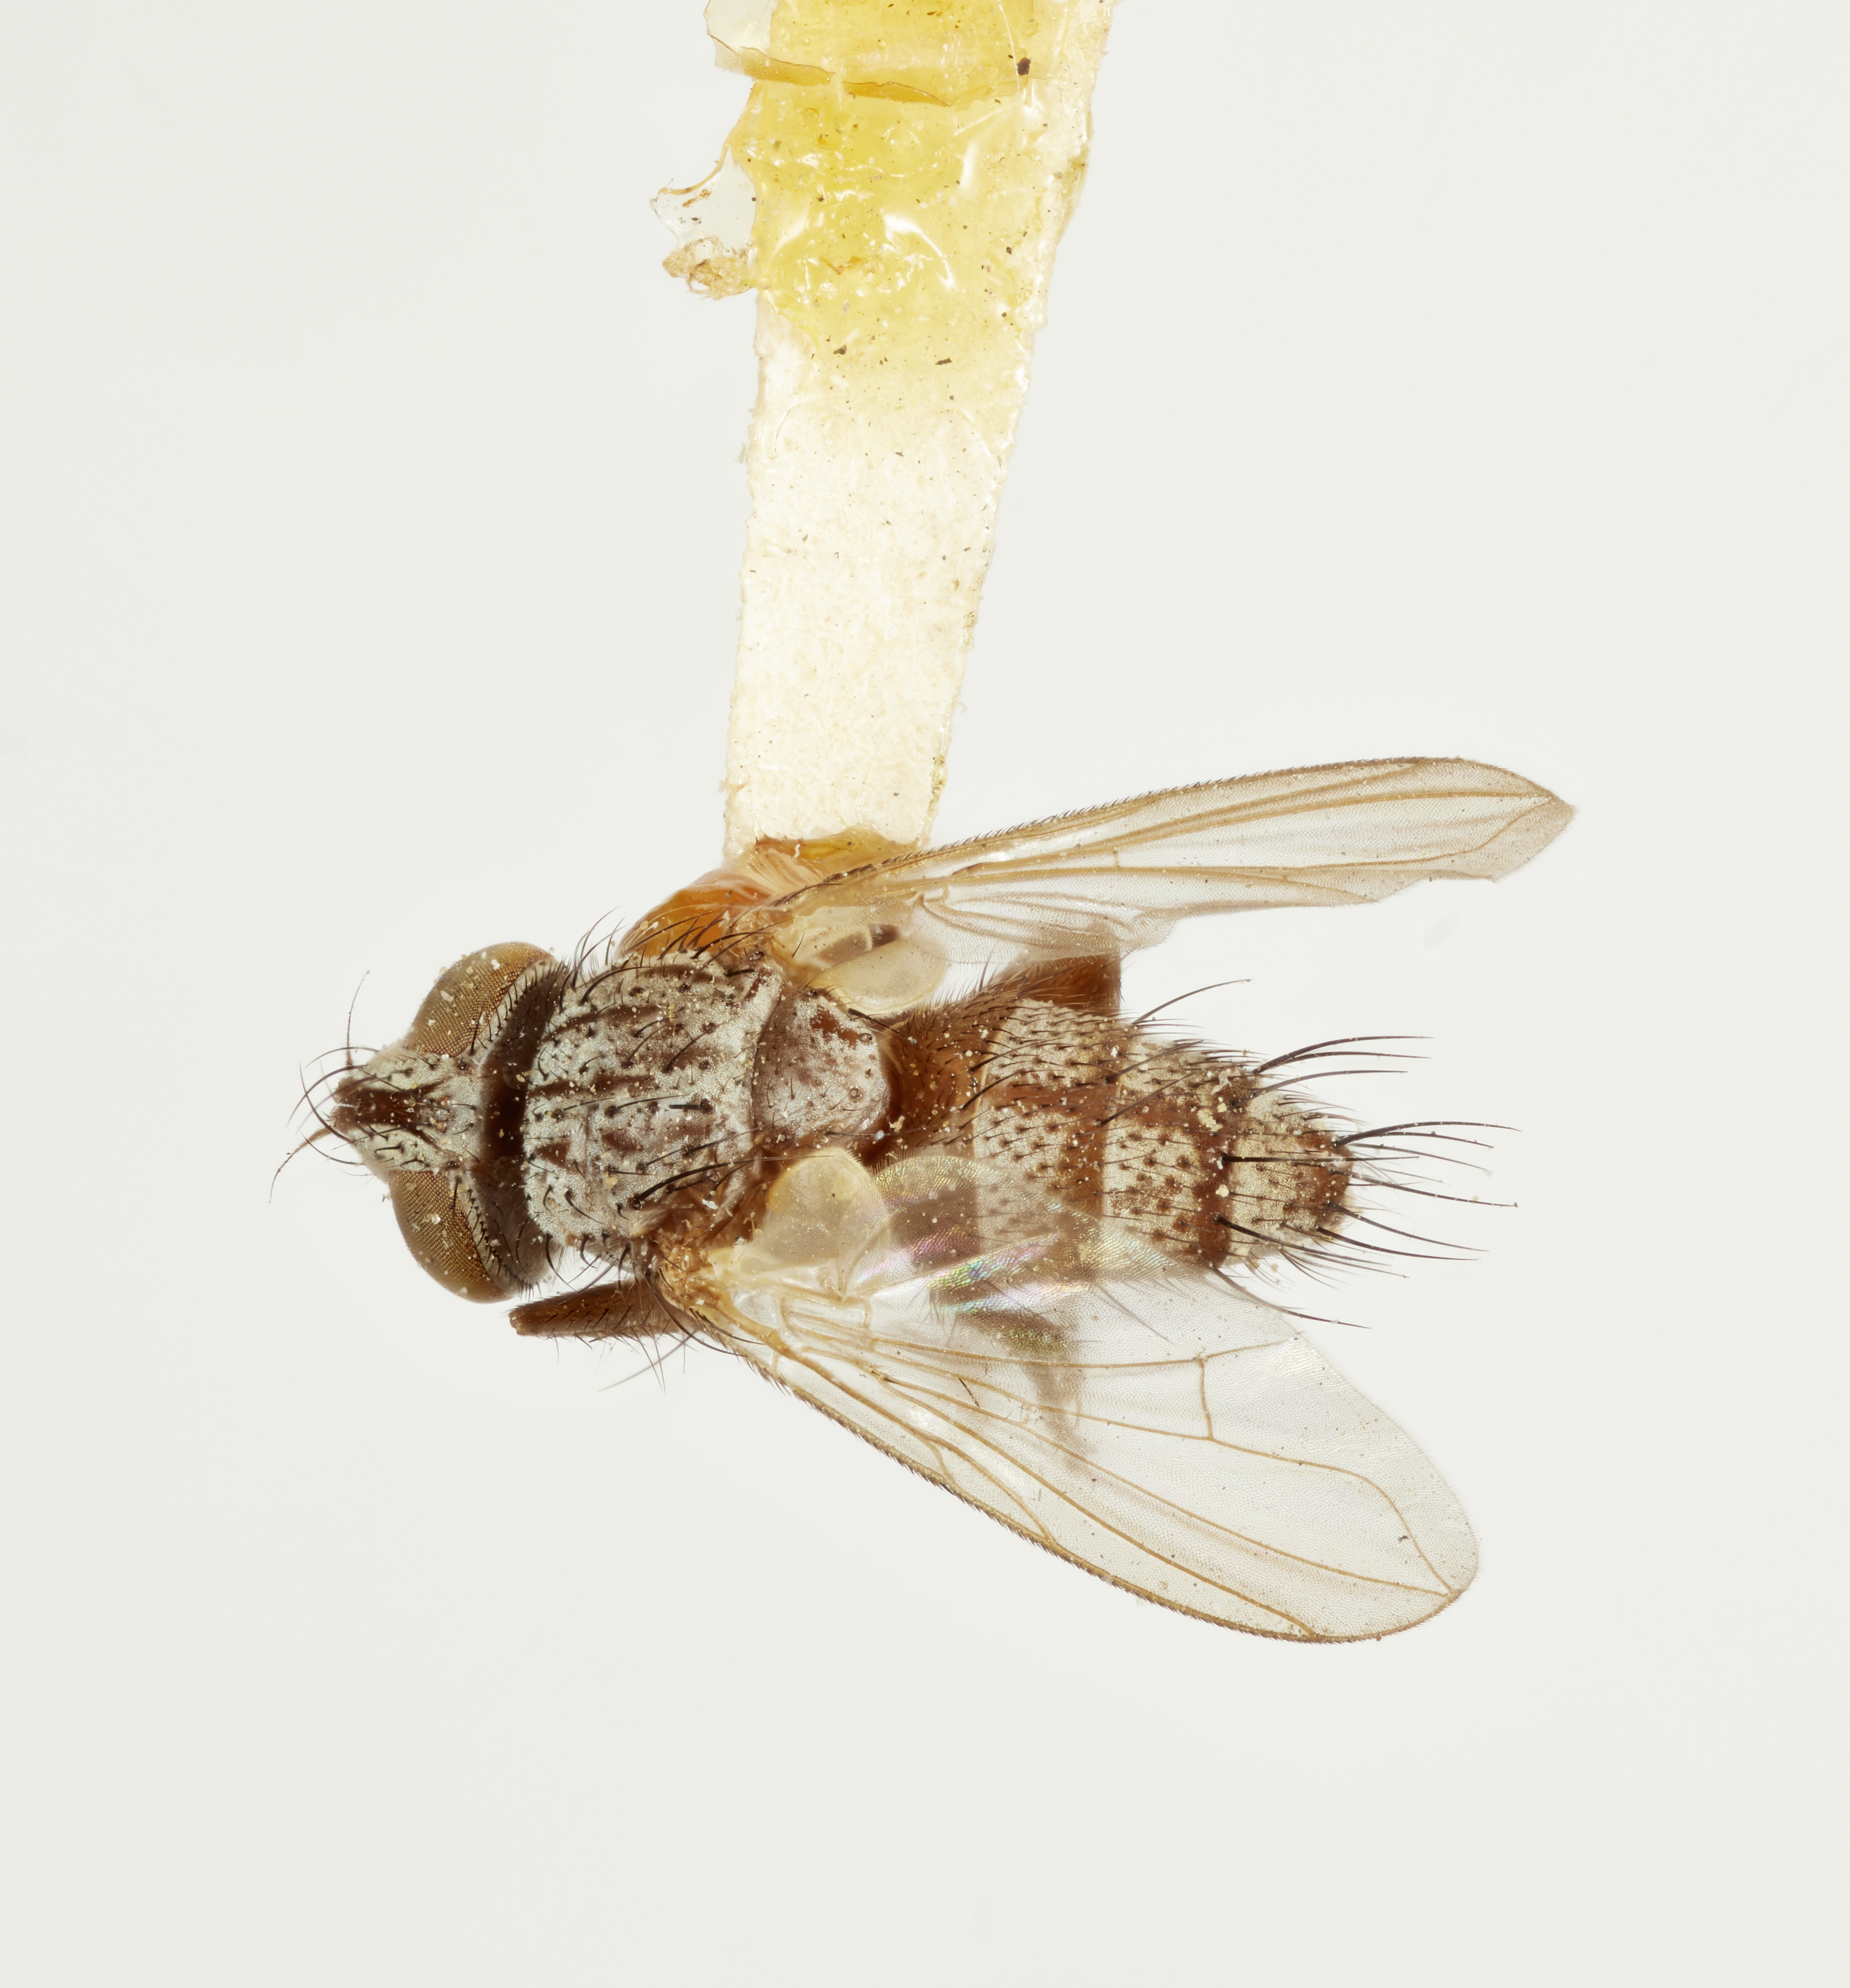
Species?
Lixophaga parva
